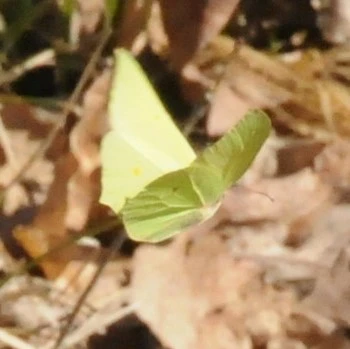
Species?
Gonepteryx rhamni
